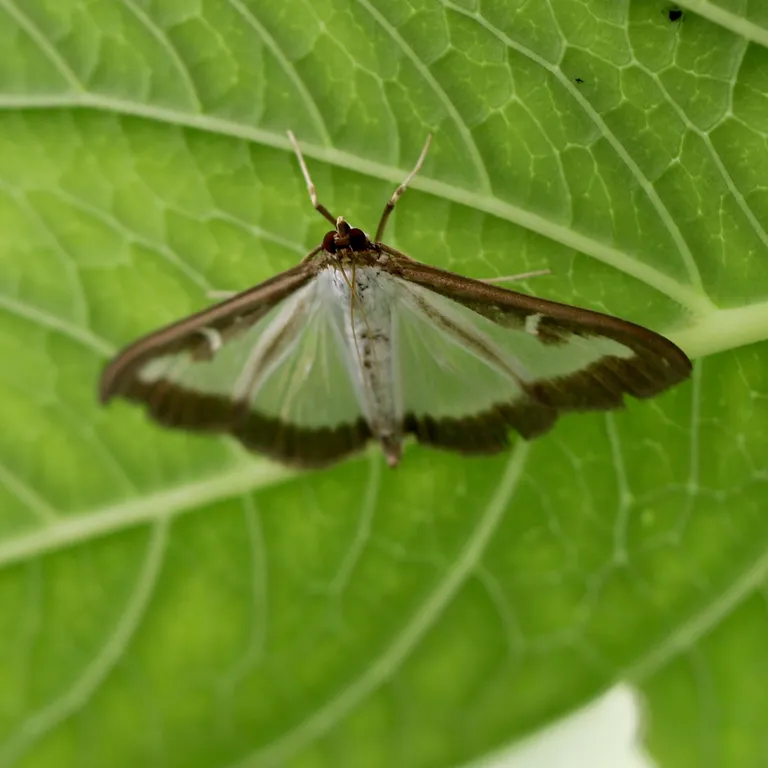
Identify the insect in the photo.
Cydalima perspectalis
